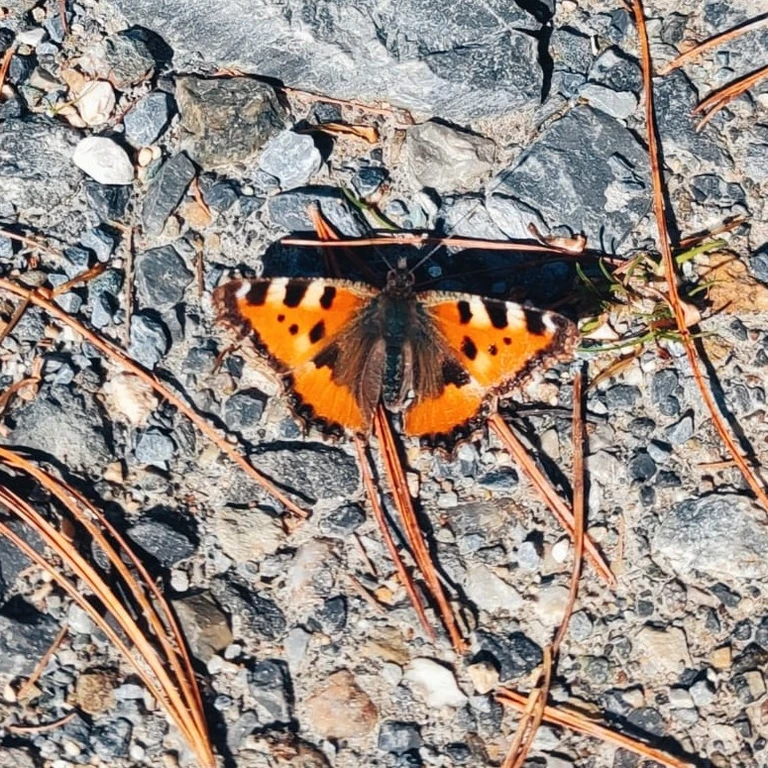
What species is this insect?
Aglais urticae
